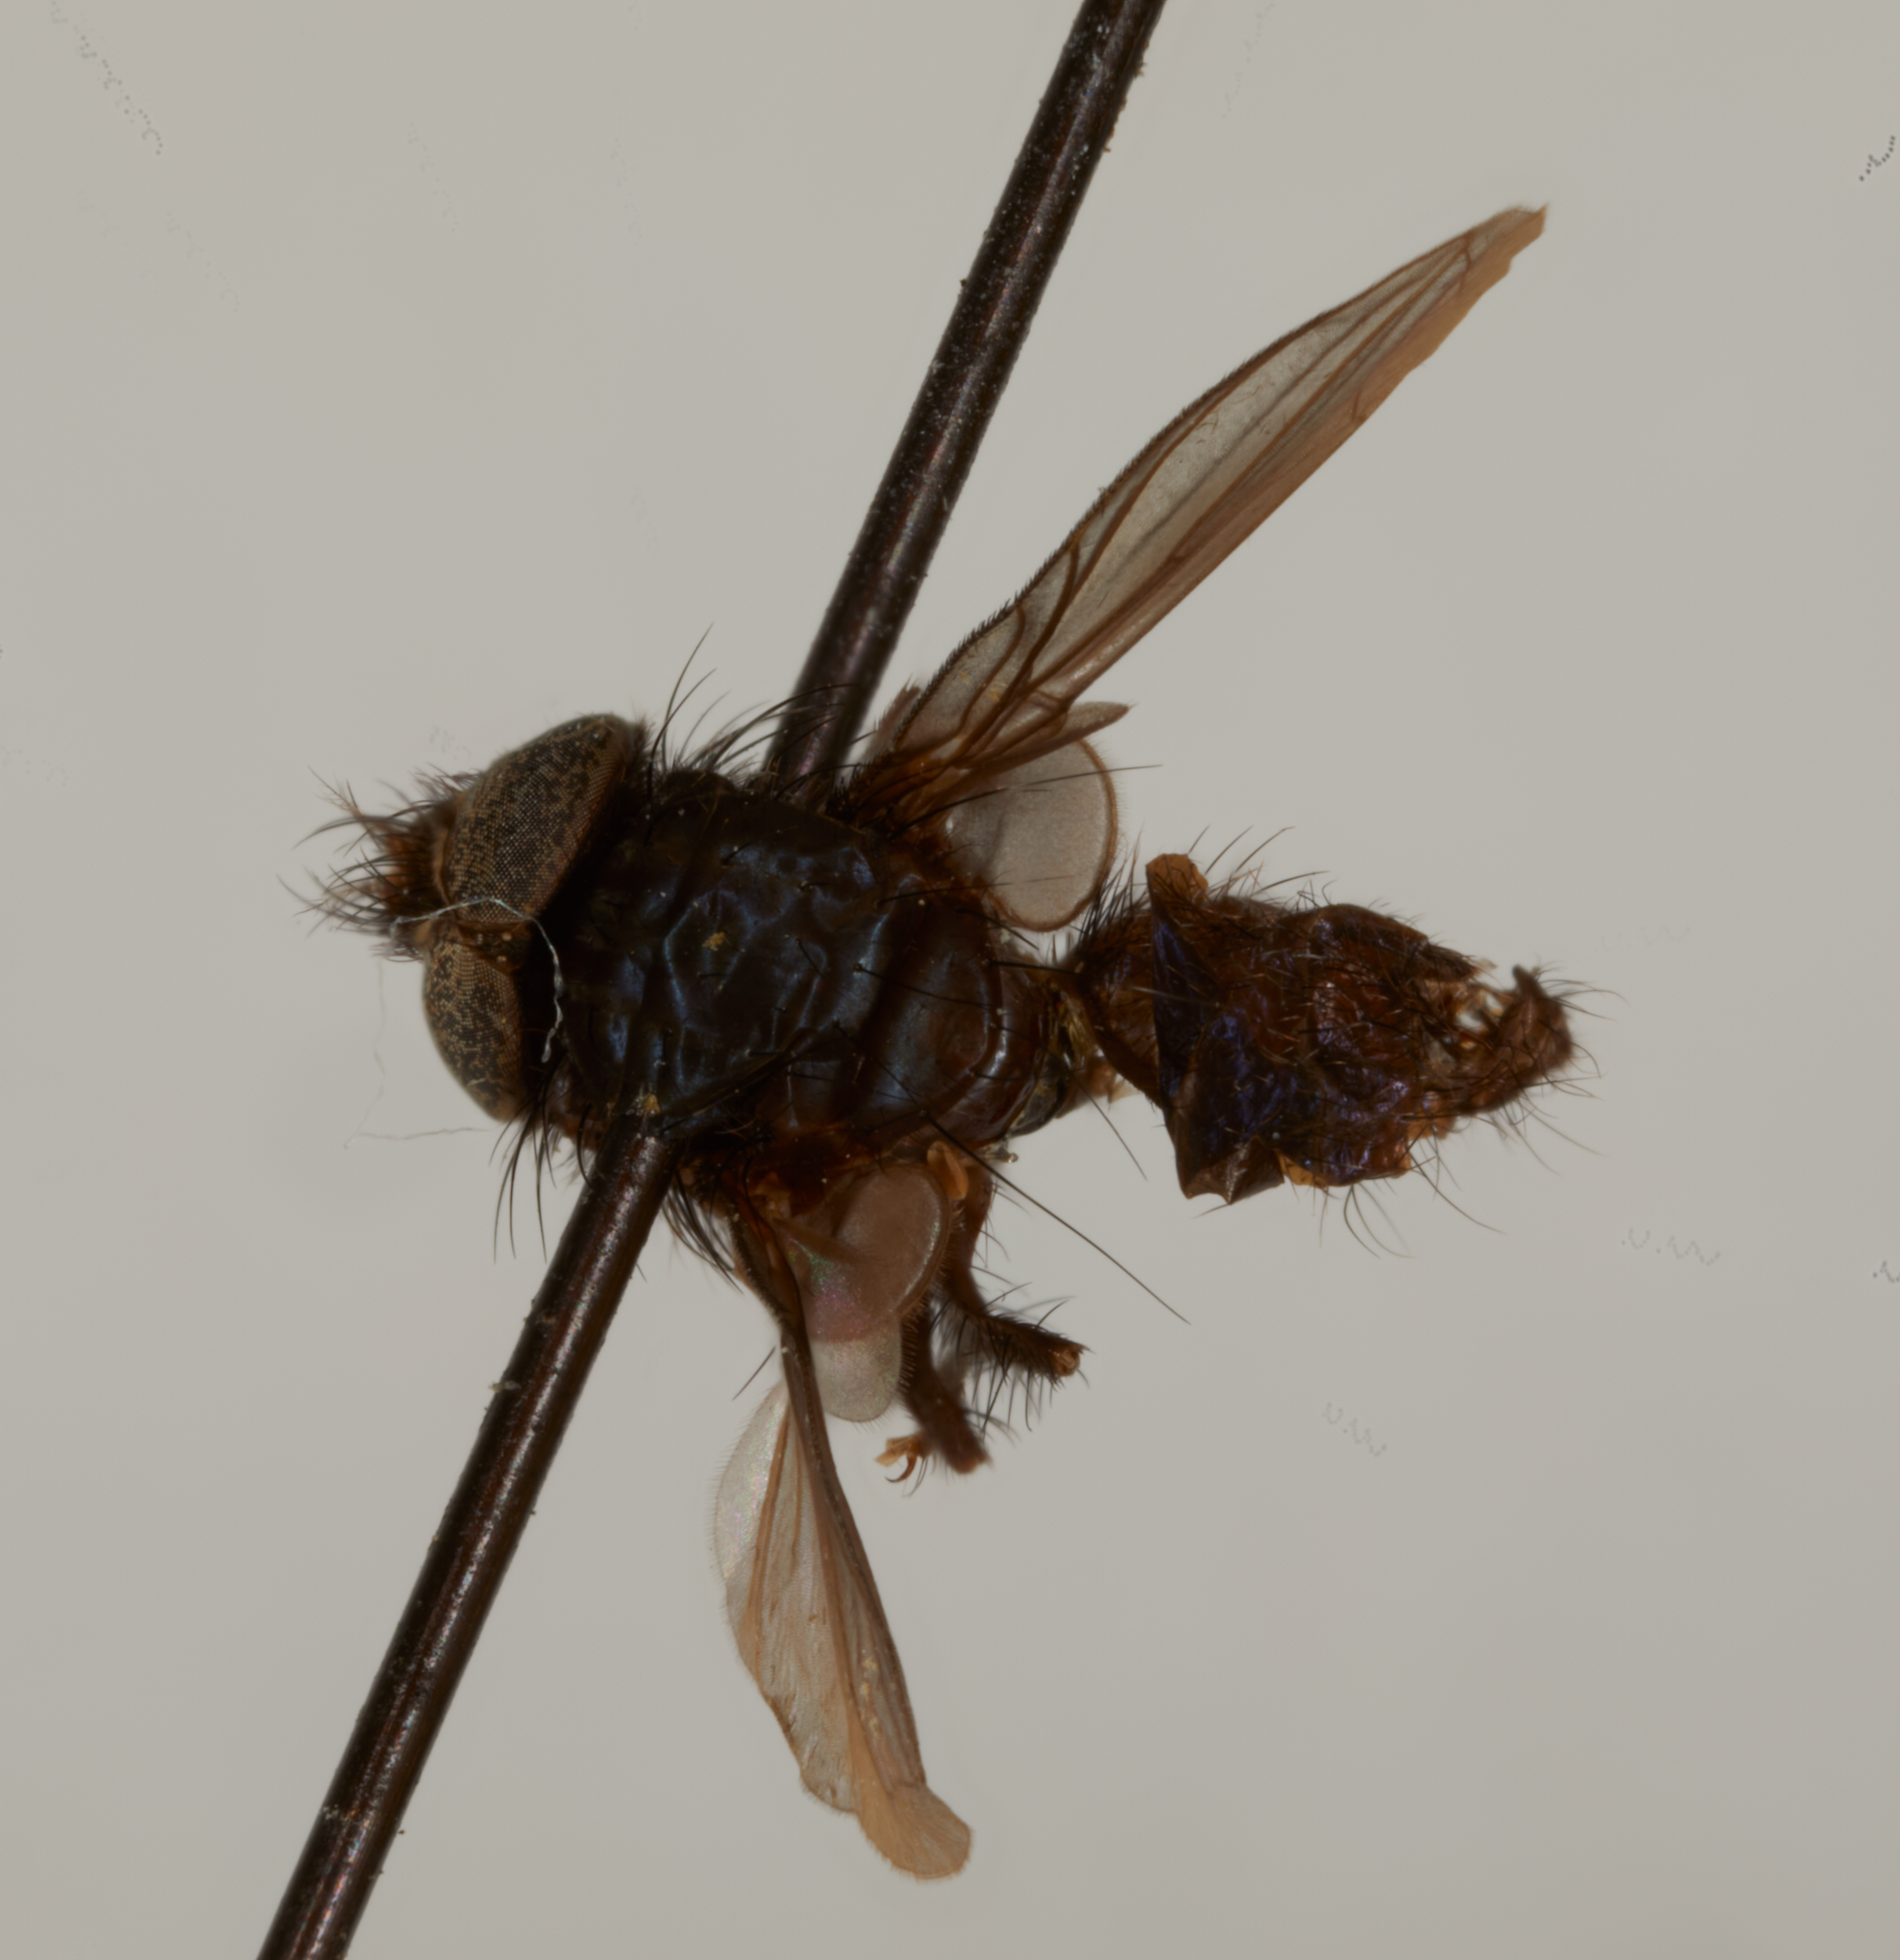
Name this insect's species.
Clinocera genualis (also Pollenia nigripes)
